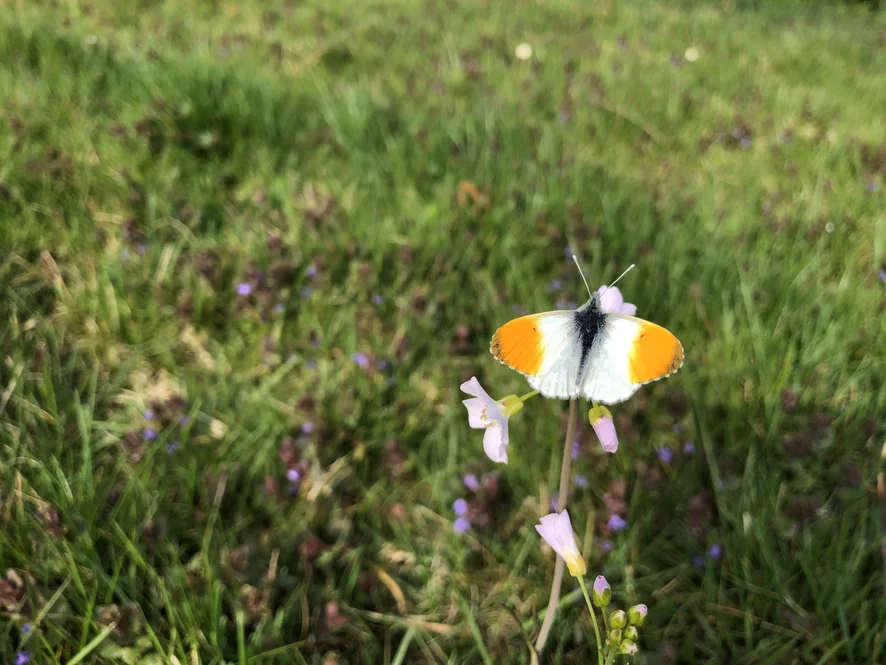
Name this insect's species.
Anthocharis cardamines
